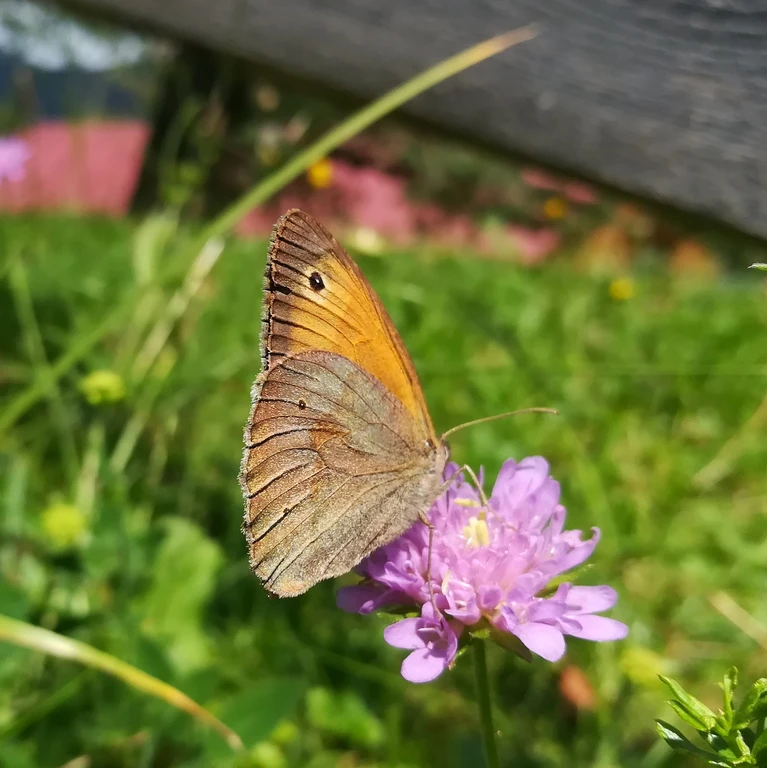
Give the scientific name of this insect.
Maniola jurtina
